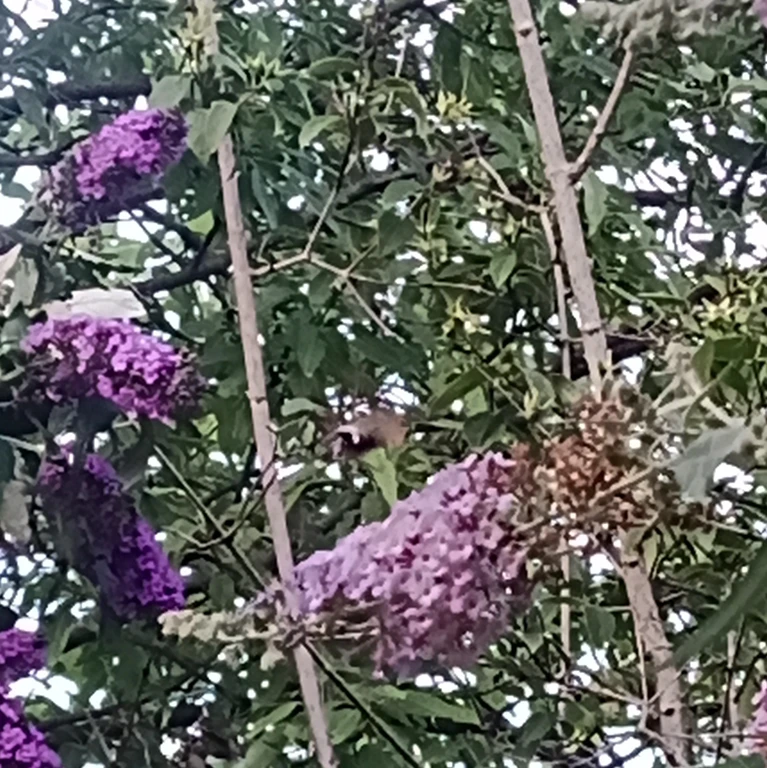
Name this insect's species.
Macroglossum stellatarum
